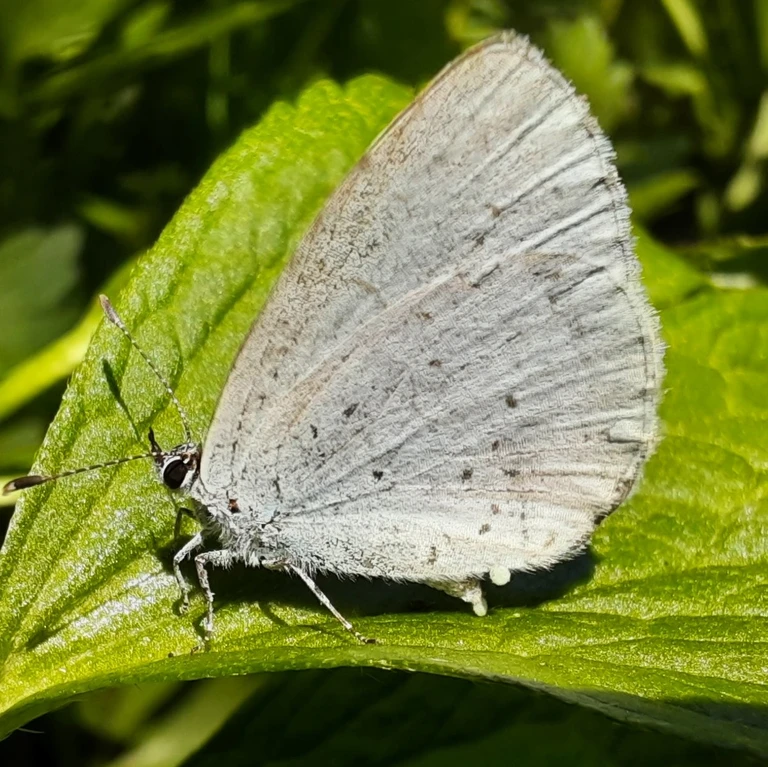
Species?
Celastrina argiolus
